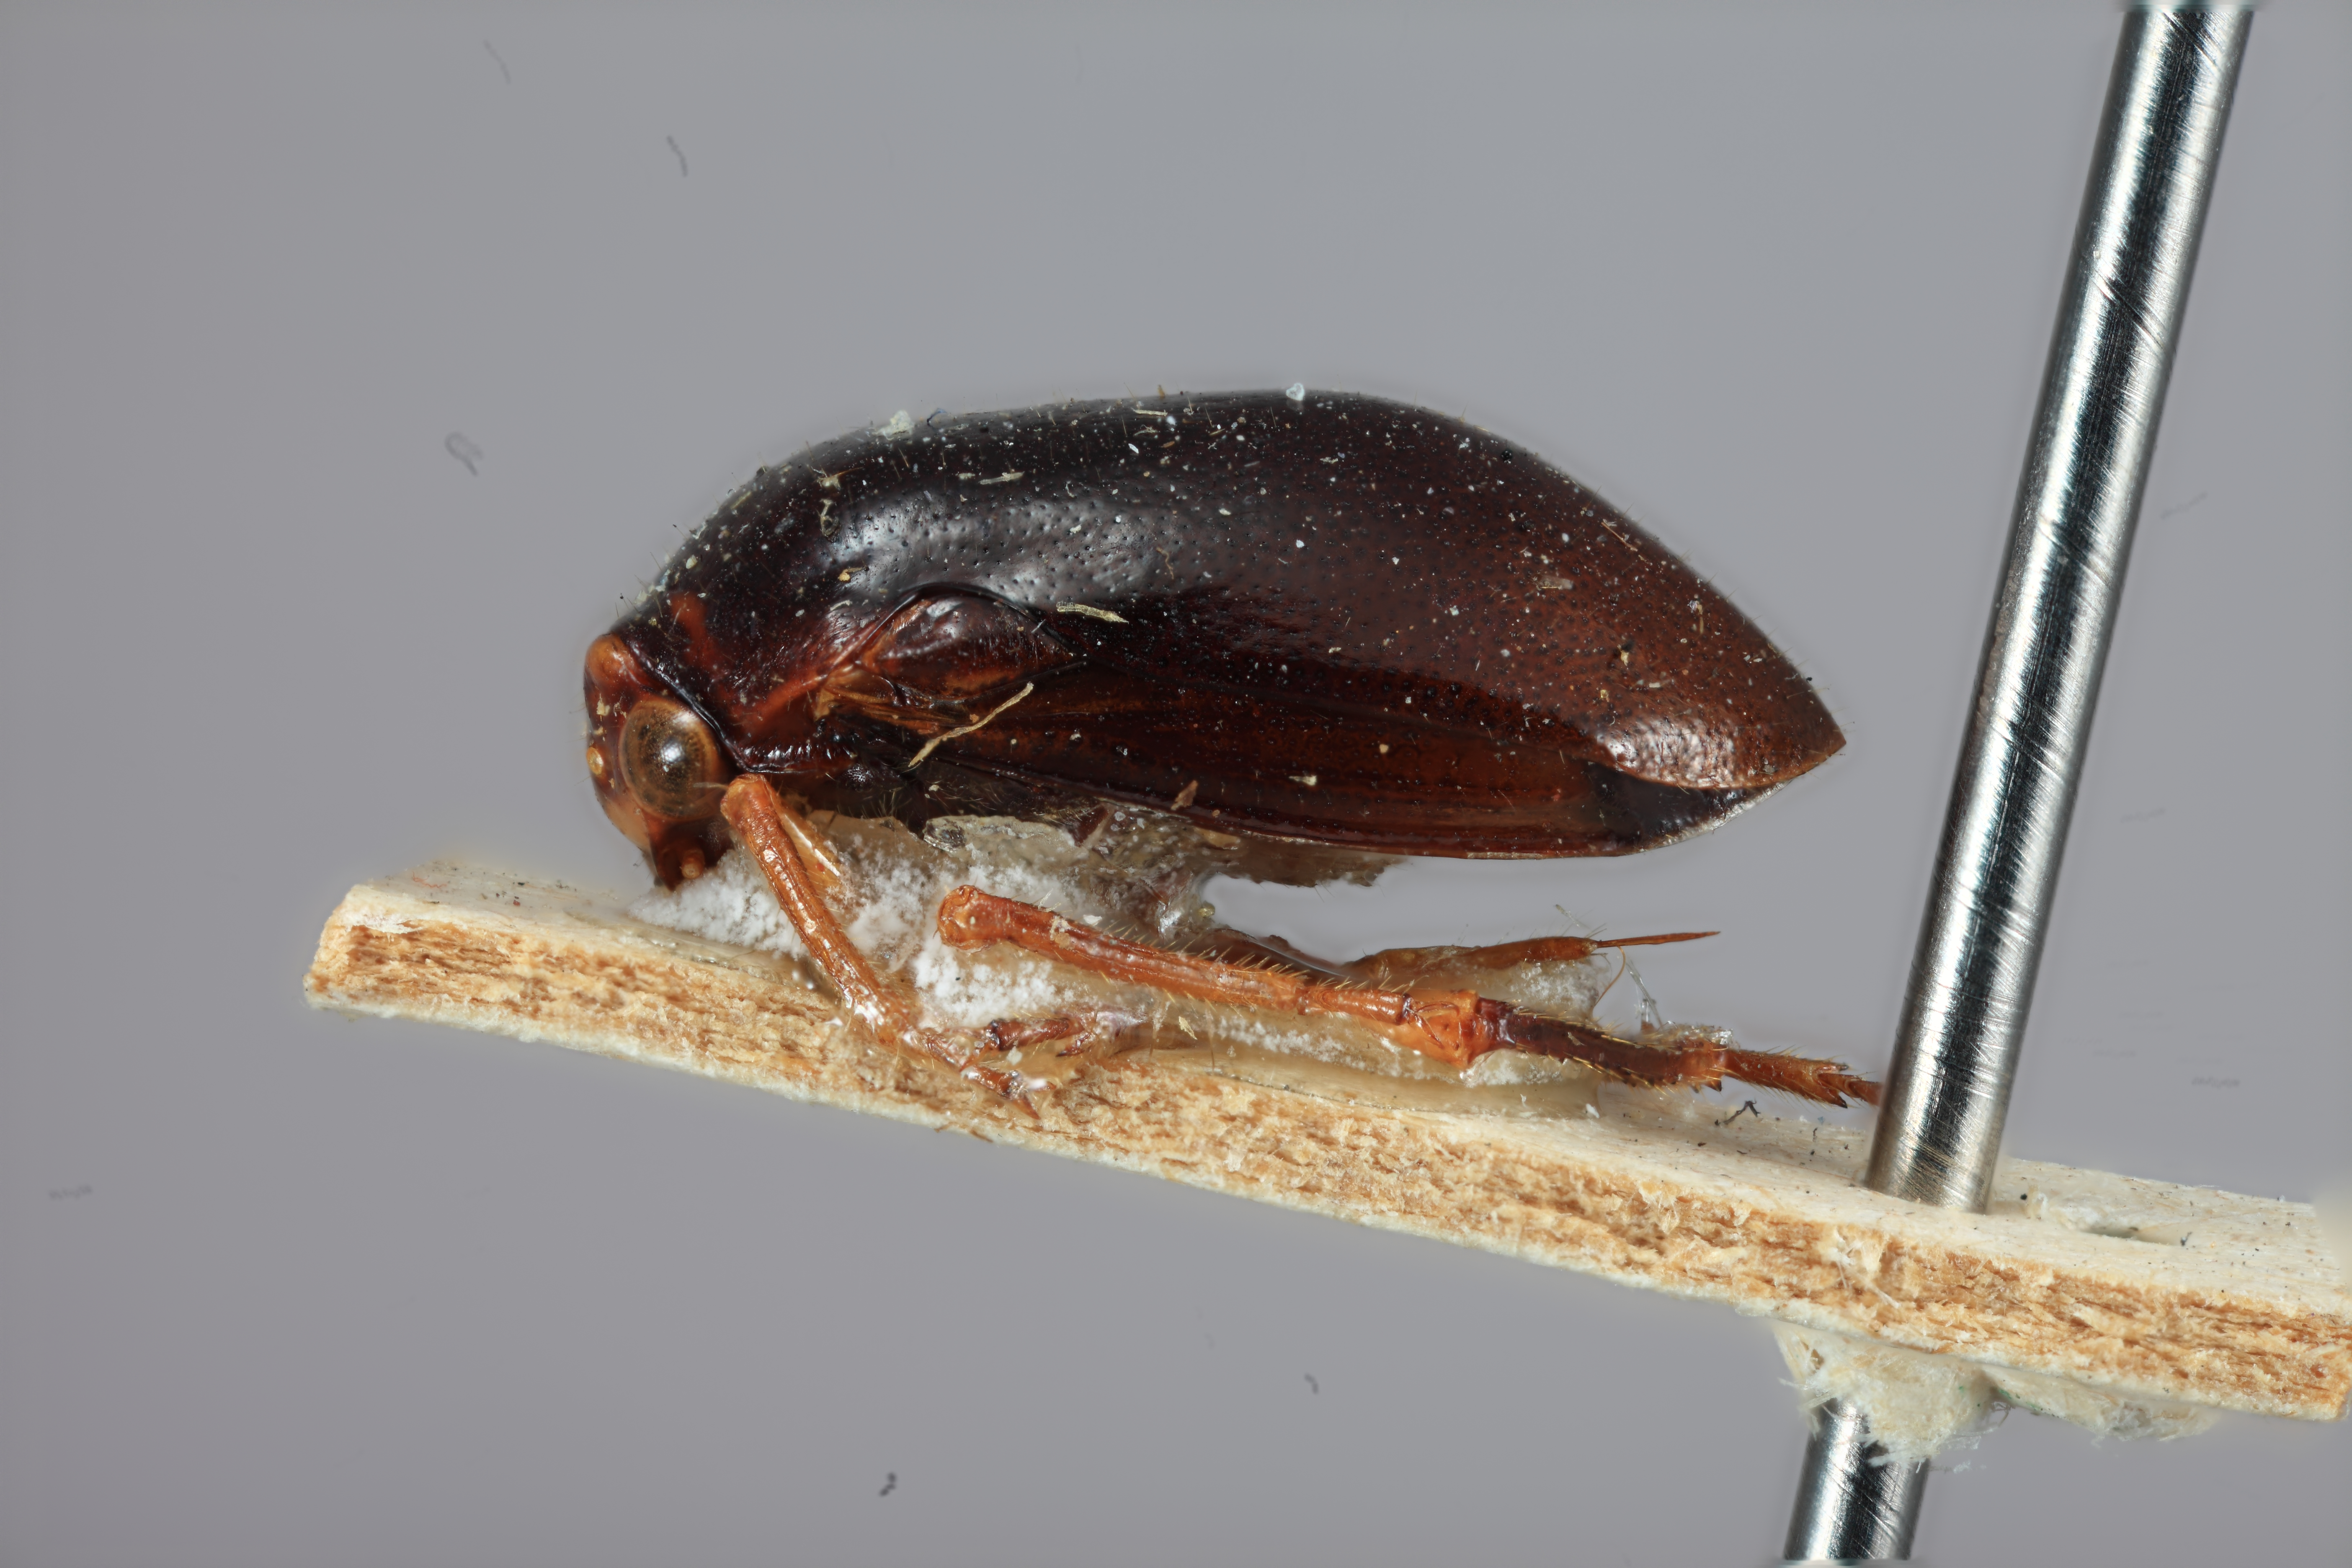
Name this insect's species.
Tragopa longa
